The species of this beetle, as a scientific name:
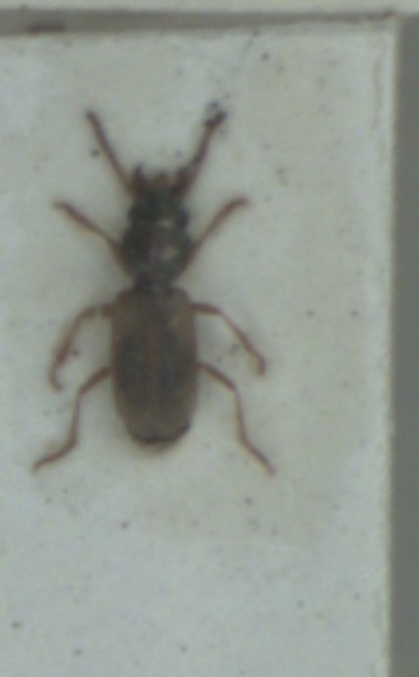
Bembidion laterale
